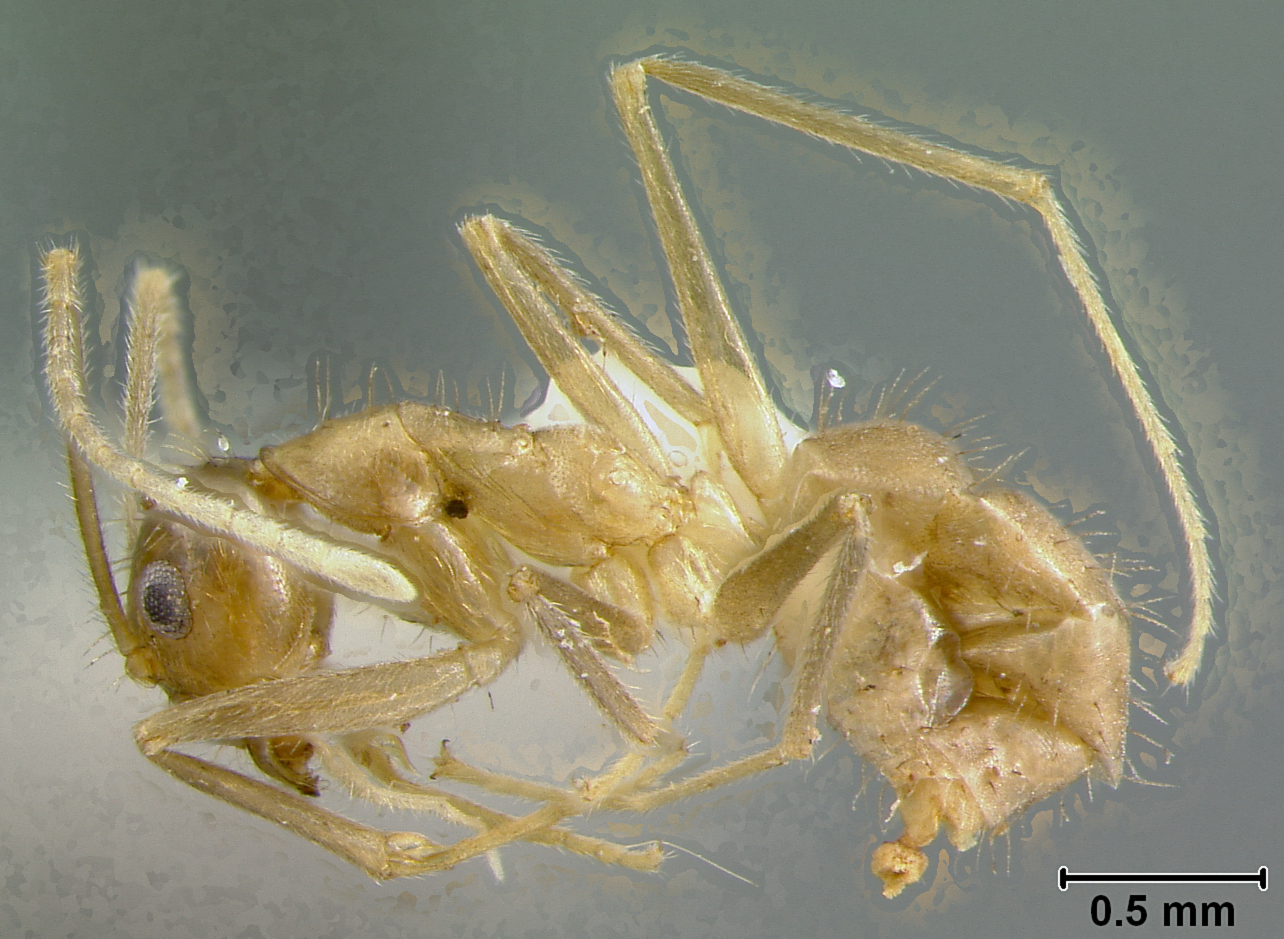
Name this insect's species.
Paratrechina cisipa
